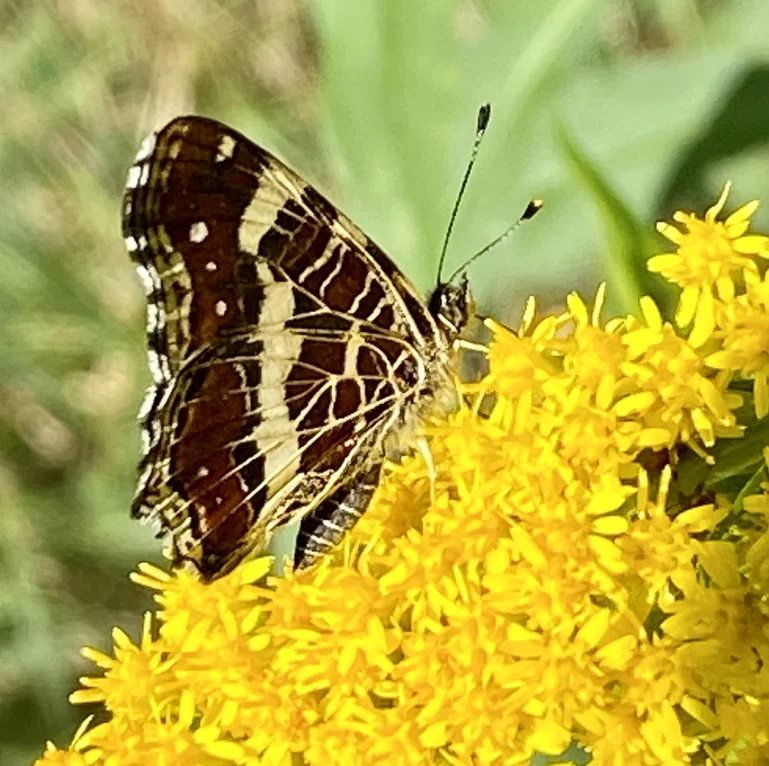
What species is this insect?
Araschnia levana
